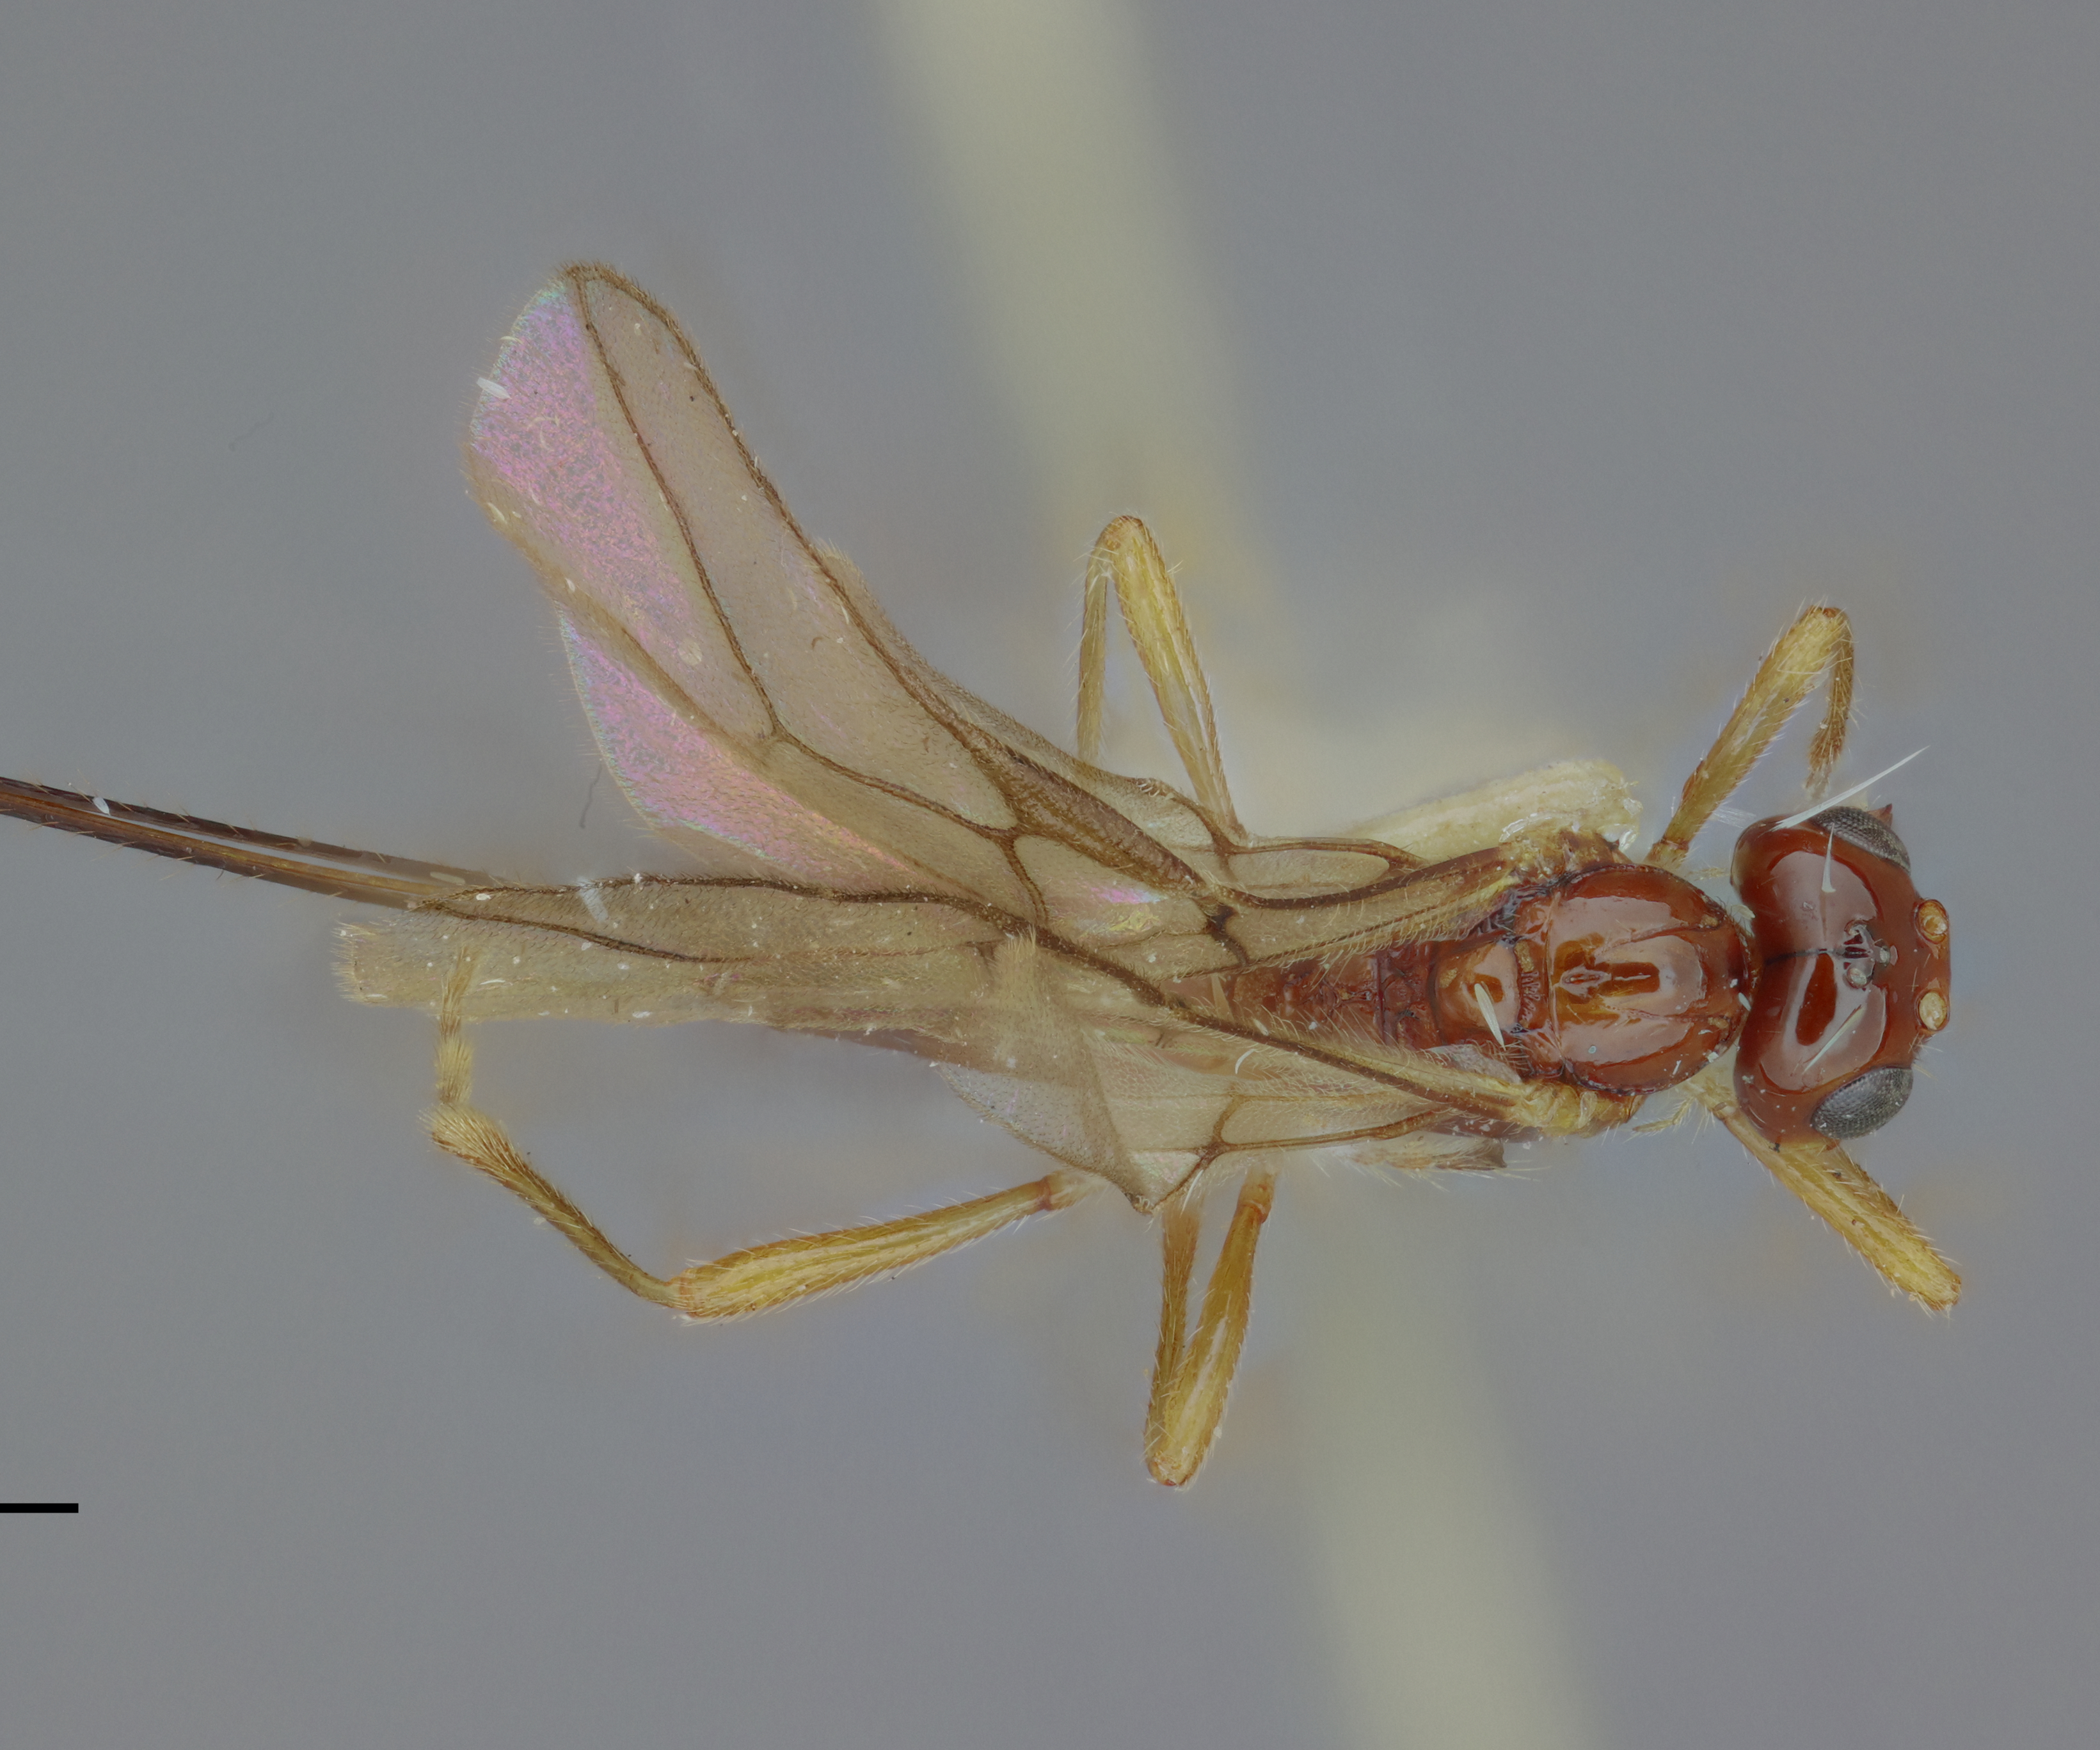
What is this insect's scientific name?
Phaenocarpa leptura
